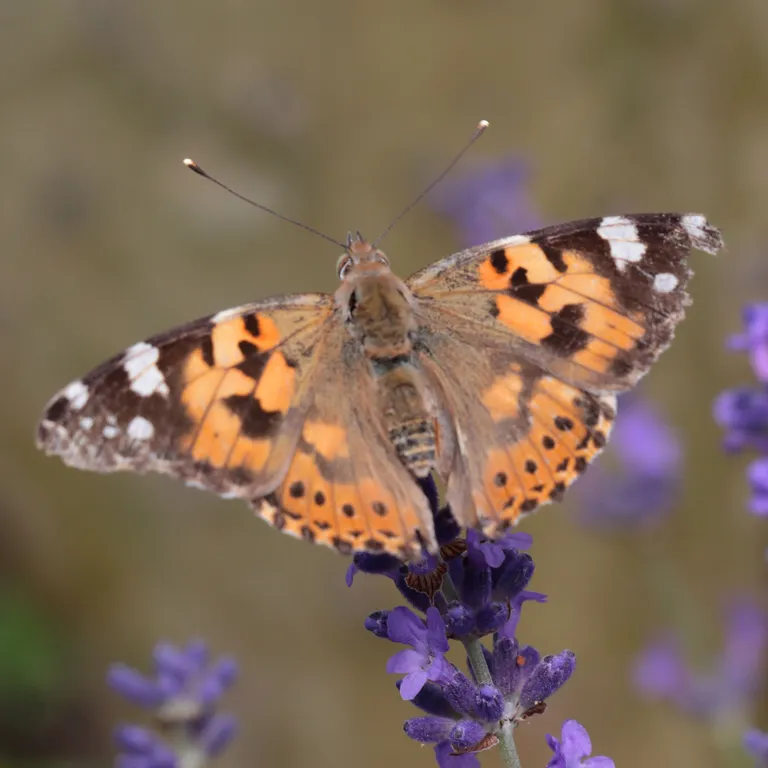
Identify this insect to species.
Vanessa cardui
